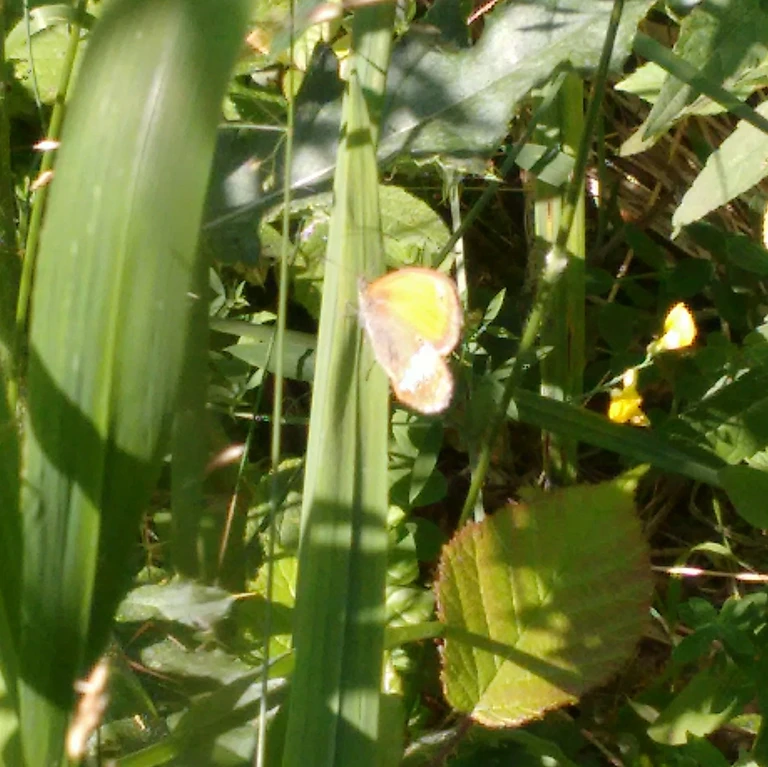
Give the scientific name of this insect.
Coenonympha arcania
